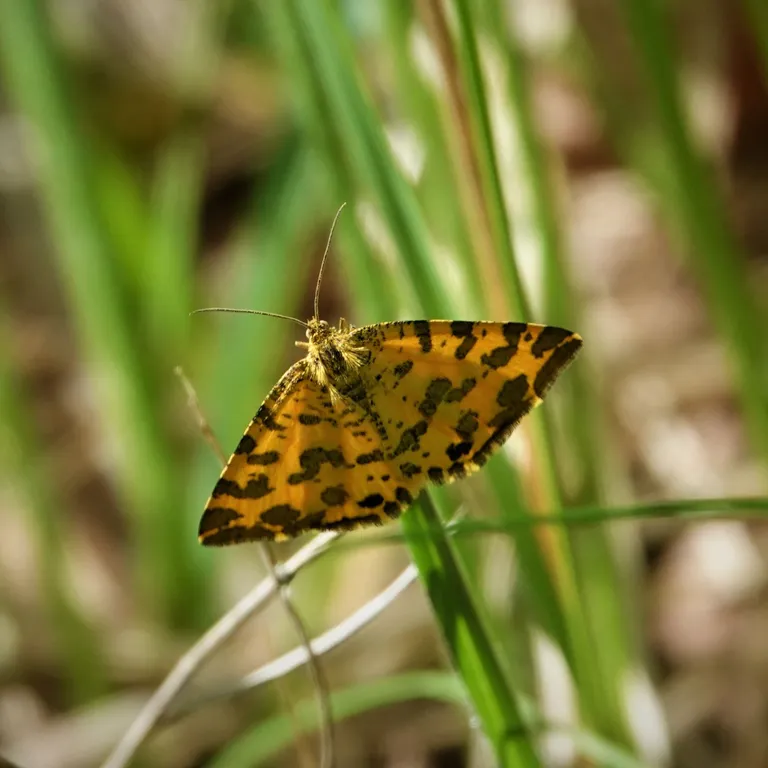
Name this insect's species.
Pseudopanthera macularia
